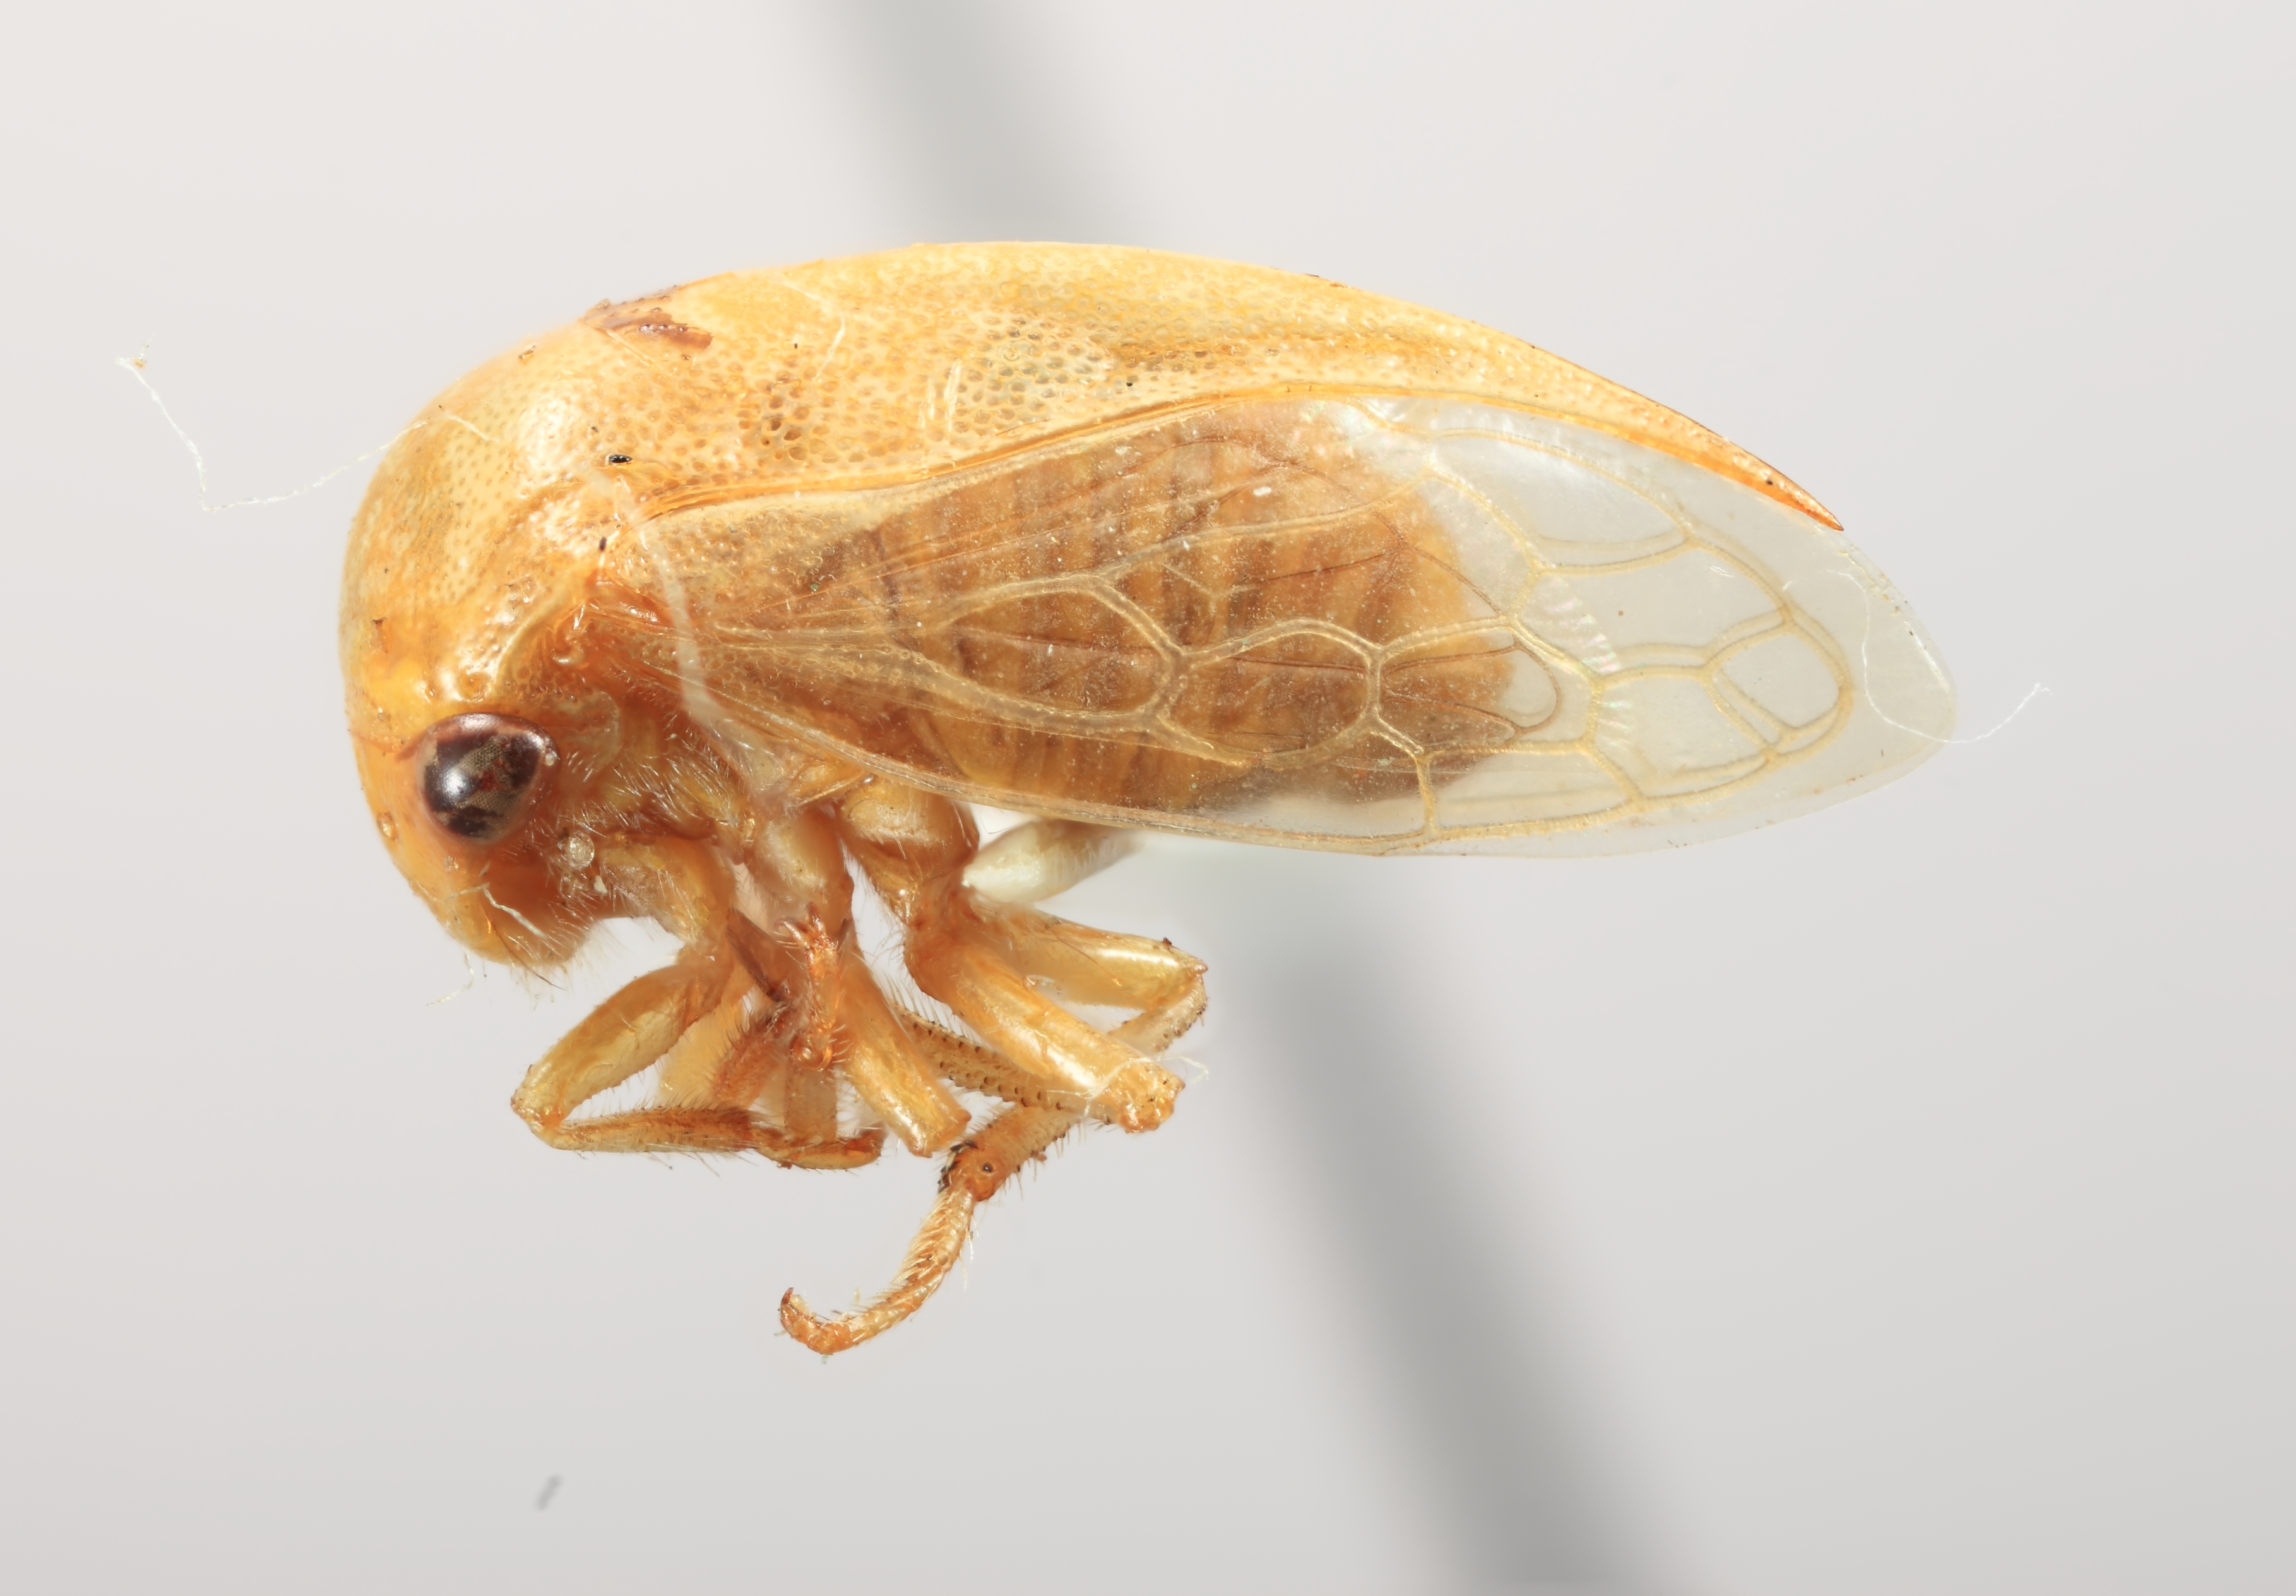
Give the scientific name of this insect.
Stictolobus viridis
